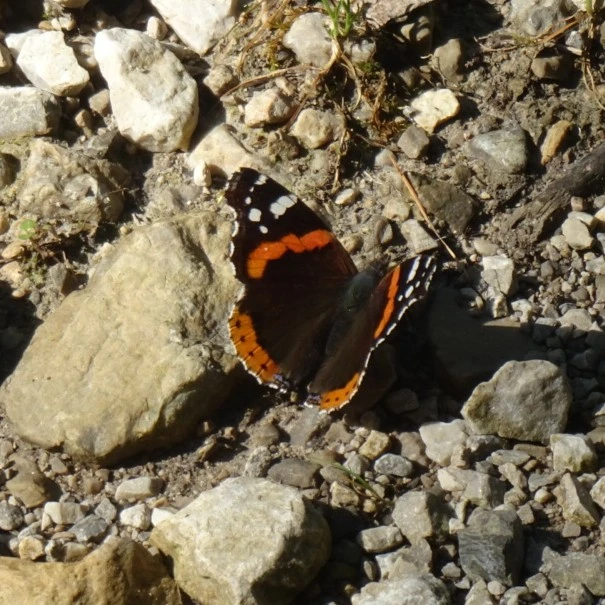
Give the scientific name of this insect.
Vanessa atalanta
